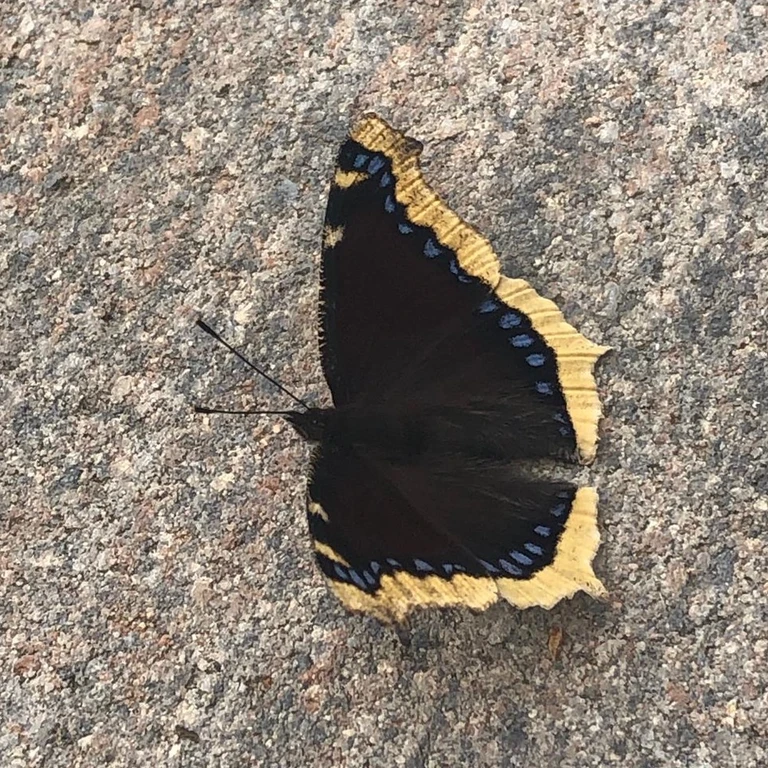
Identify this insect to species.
Nymphalis antiopa
